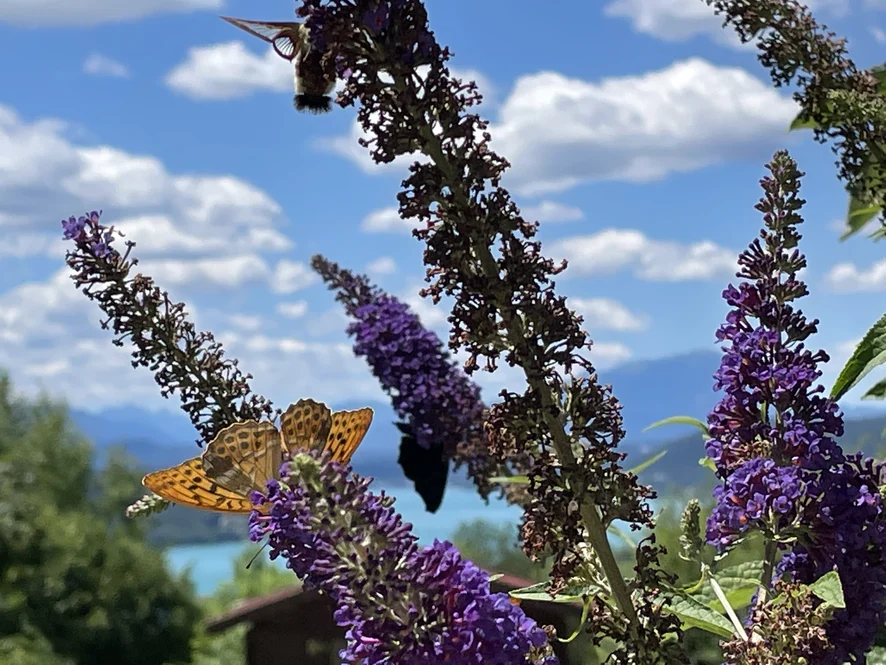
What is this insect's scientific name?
Argynnis paphia
